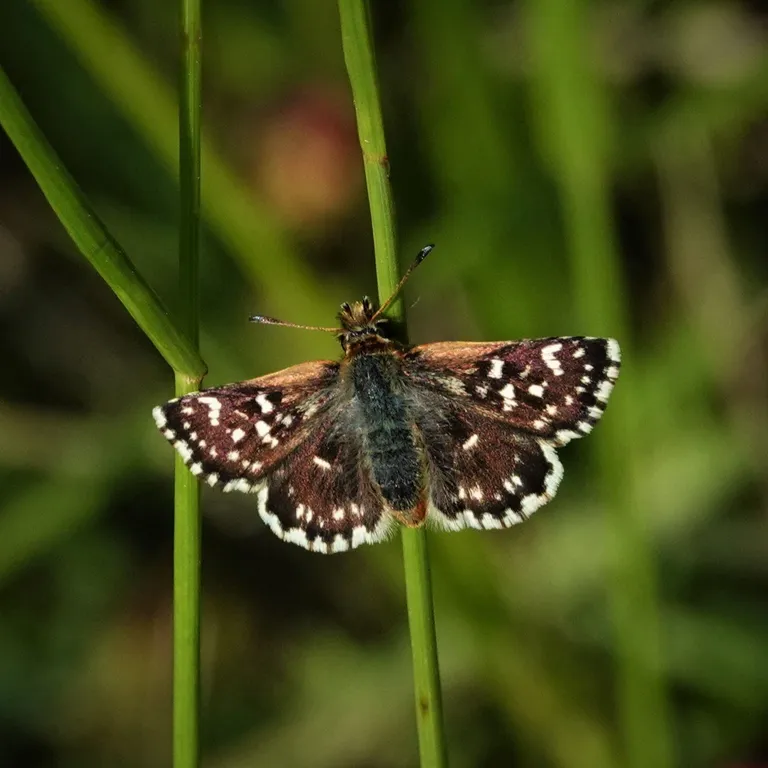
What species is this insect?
Spialia sertorius
